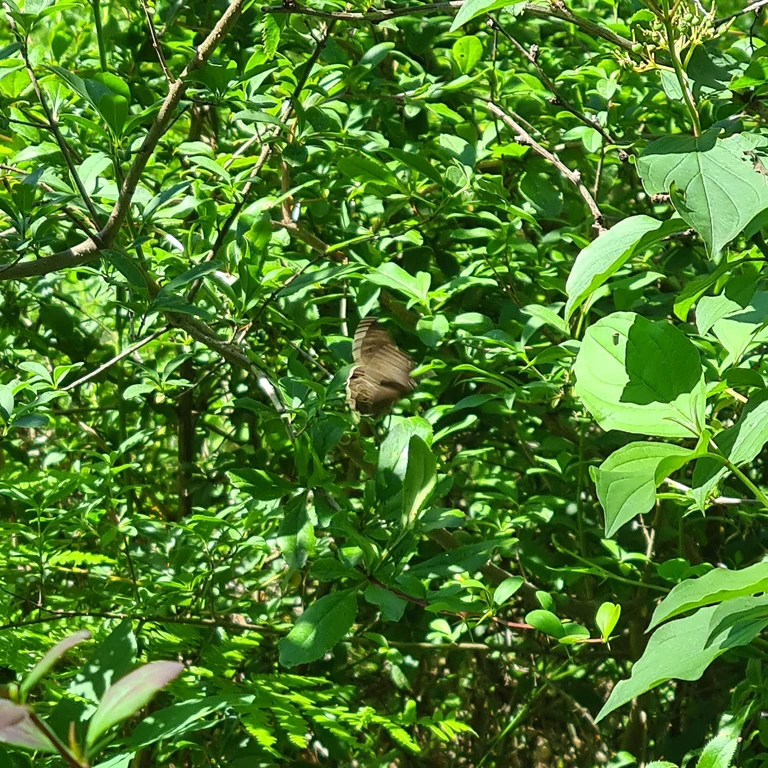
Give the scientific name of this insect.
Lopinga achine (also Pararge achine)
